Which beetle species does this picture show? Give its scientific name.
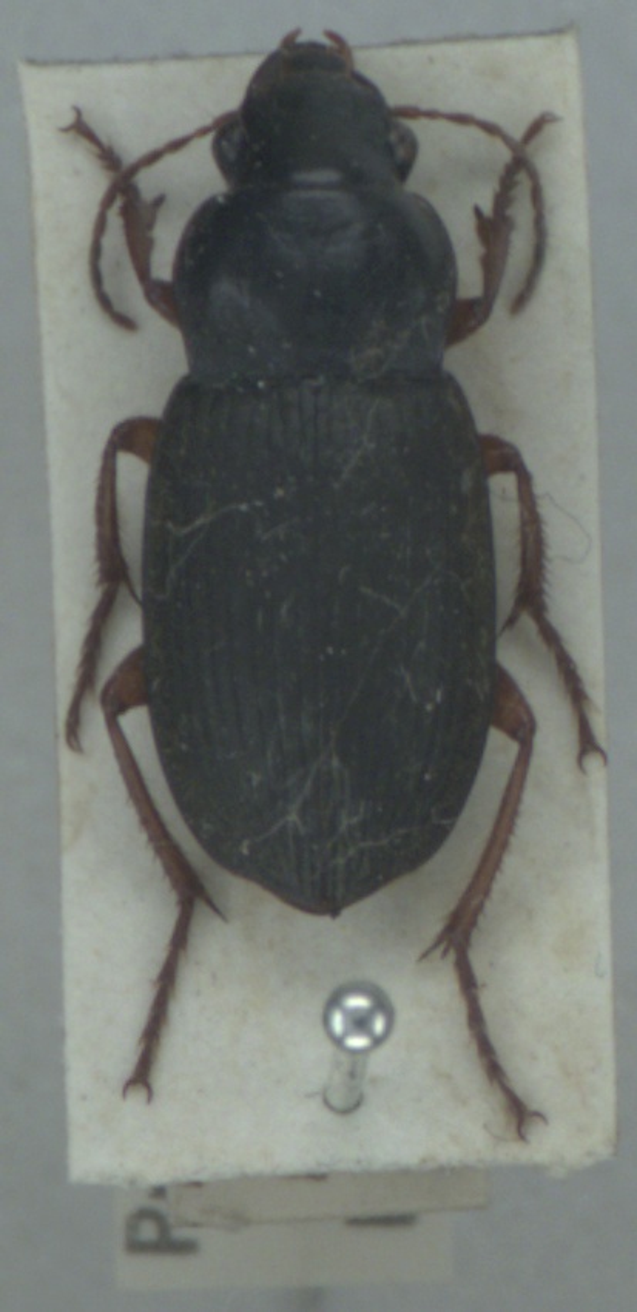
Harpalus rufipes
